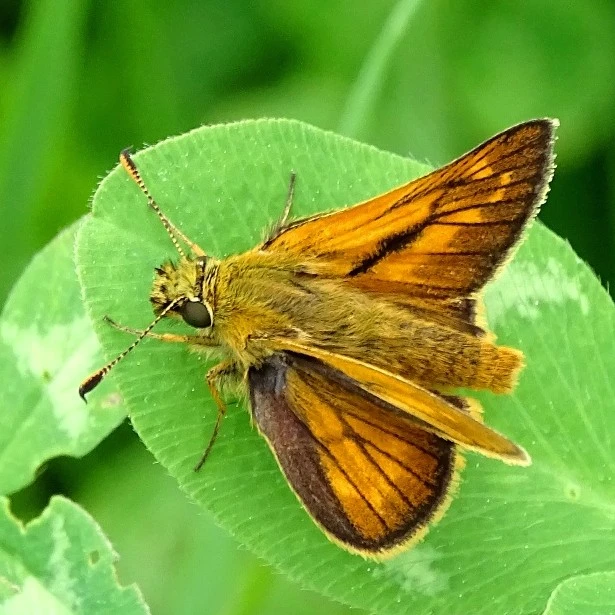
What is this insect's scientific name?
Ochlodes sylvanus (also Ochlodes venata)
